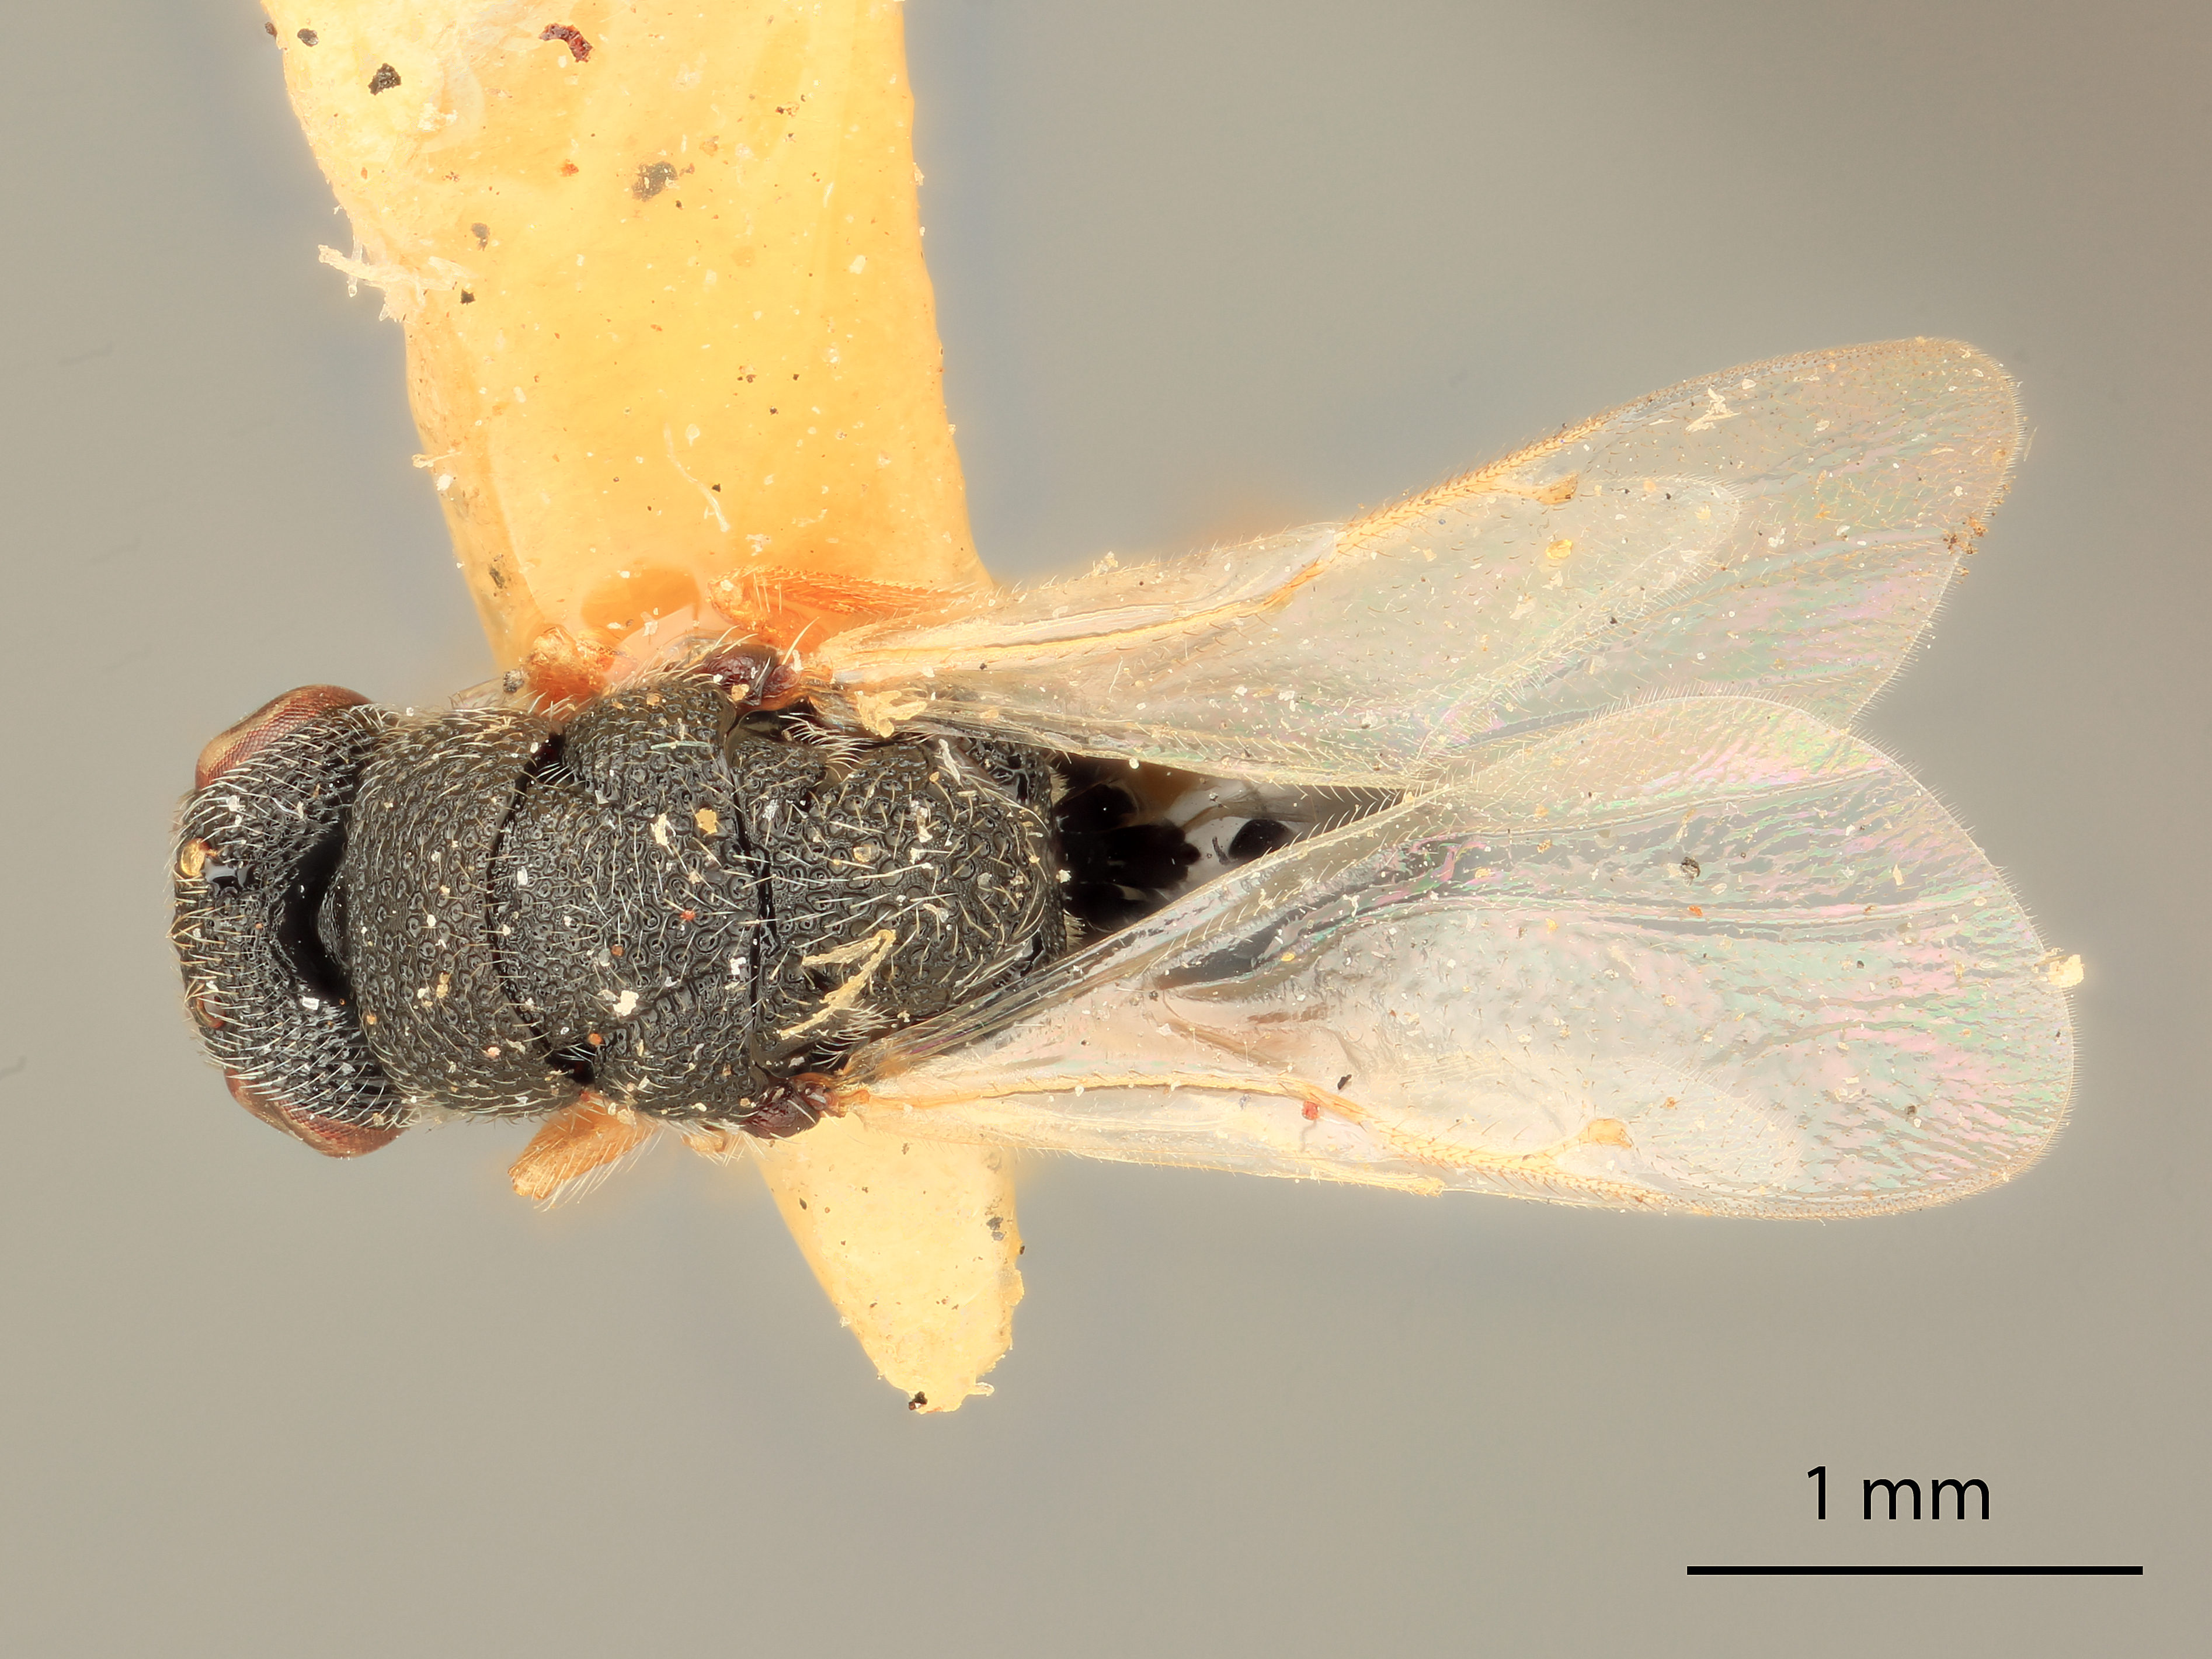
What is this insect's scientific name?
Eurytoma mali
